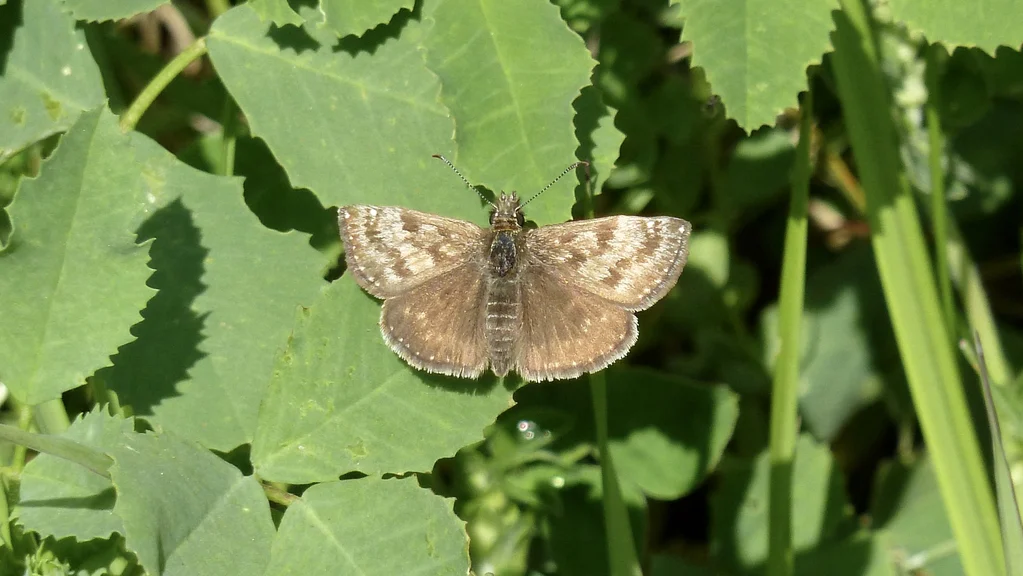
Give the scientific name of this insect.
Erynnis tages
